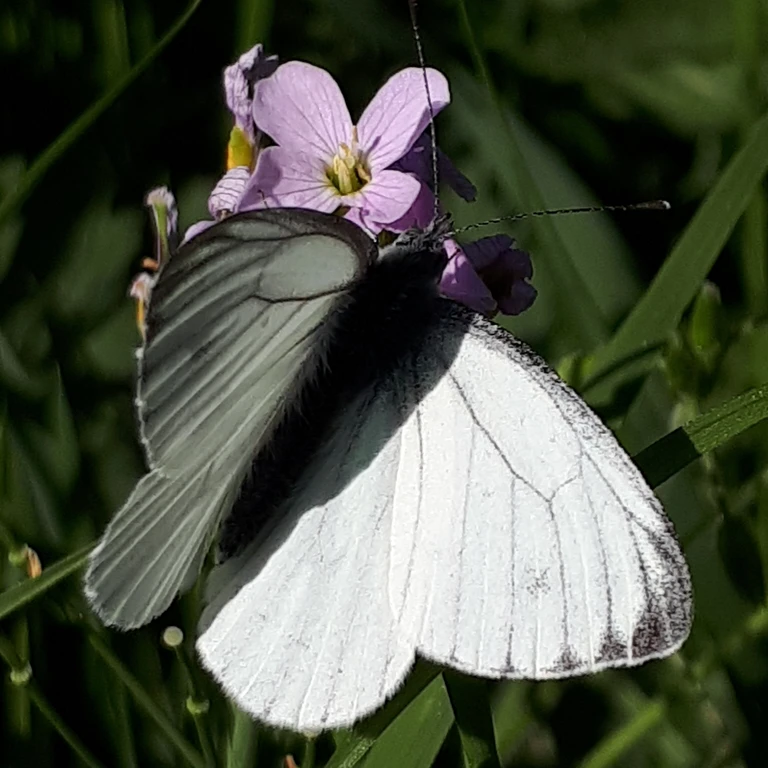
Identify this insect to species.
Pieris napi
